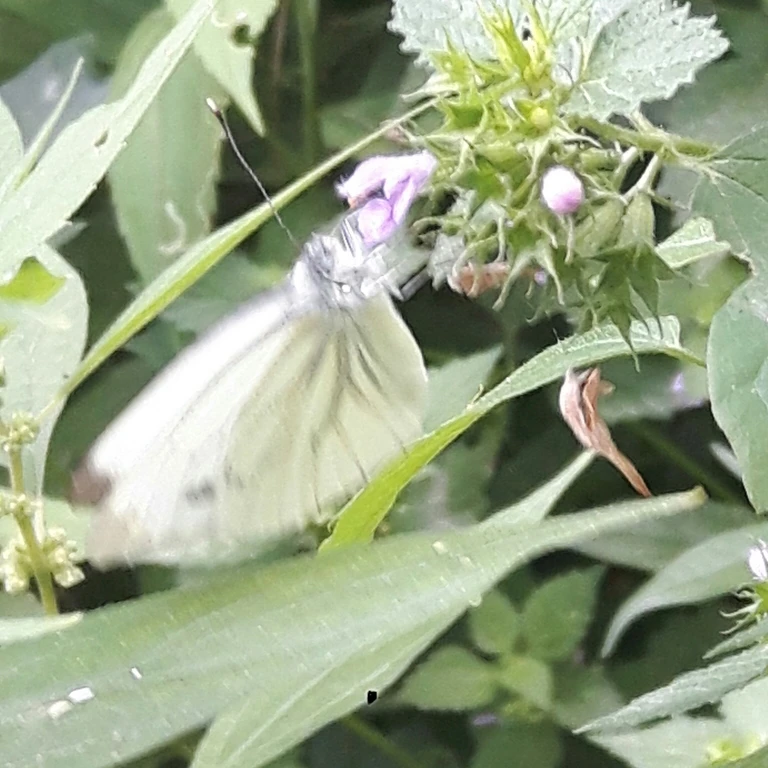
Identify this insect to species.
Pieris napi
